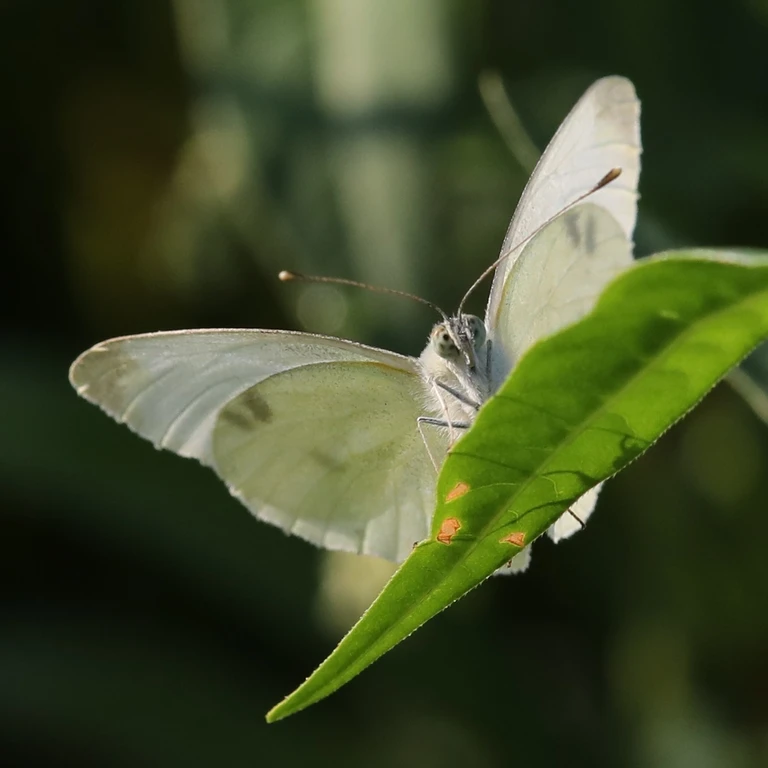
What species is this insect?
Pieris rapae
